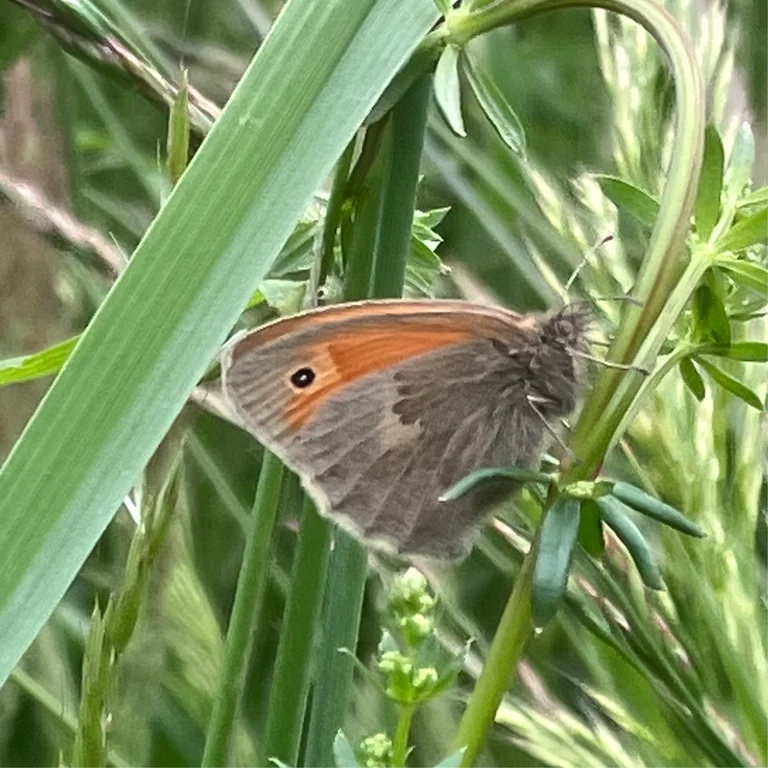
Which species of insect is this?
Coenonympha pamphilus
